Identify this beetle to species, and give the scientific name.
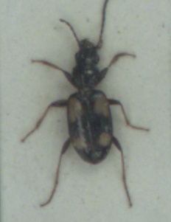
Bembidion illigeri
